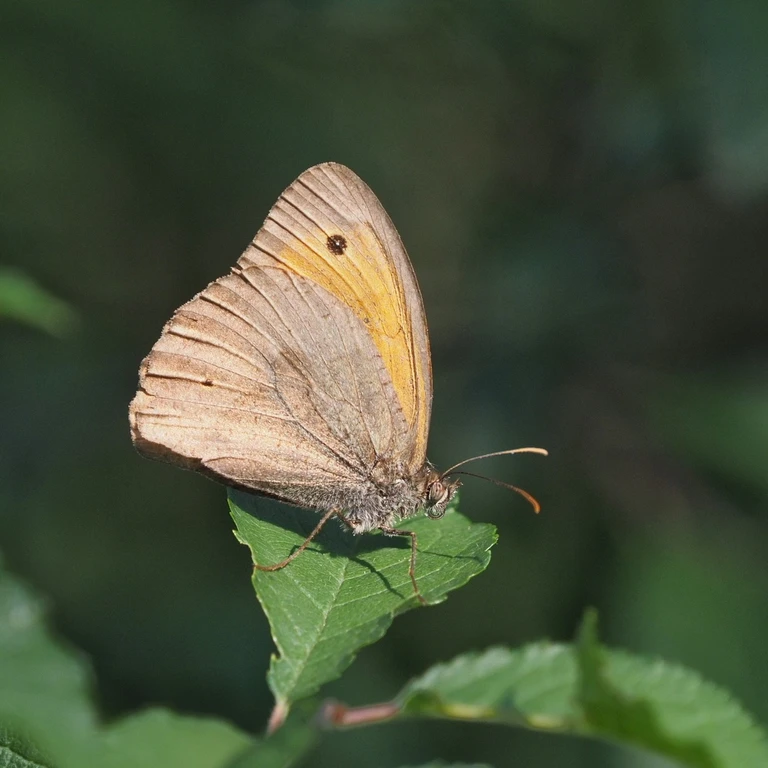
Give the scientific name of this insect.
Maniola jurtina
